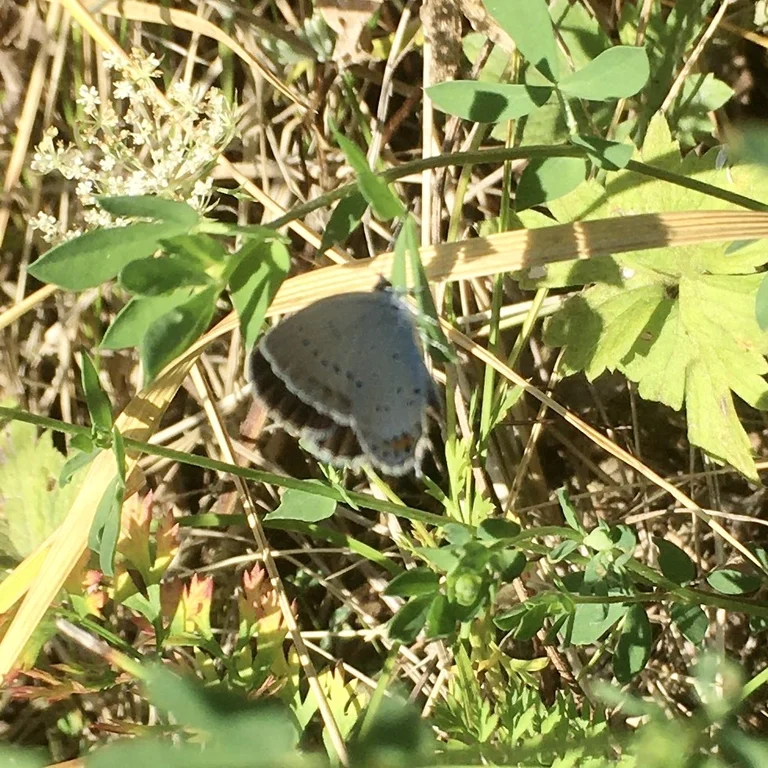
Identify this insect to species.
Cupido argiades (also Elkalyce argiades)
